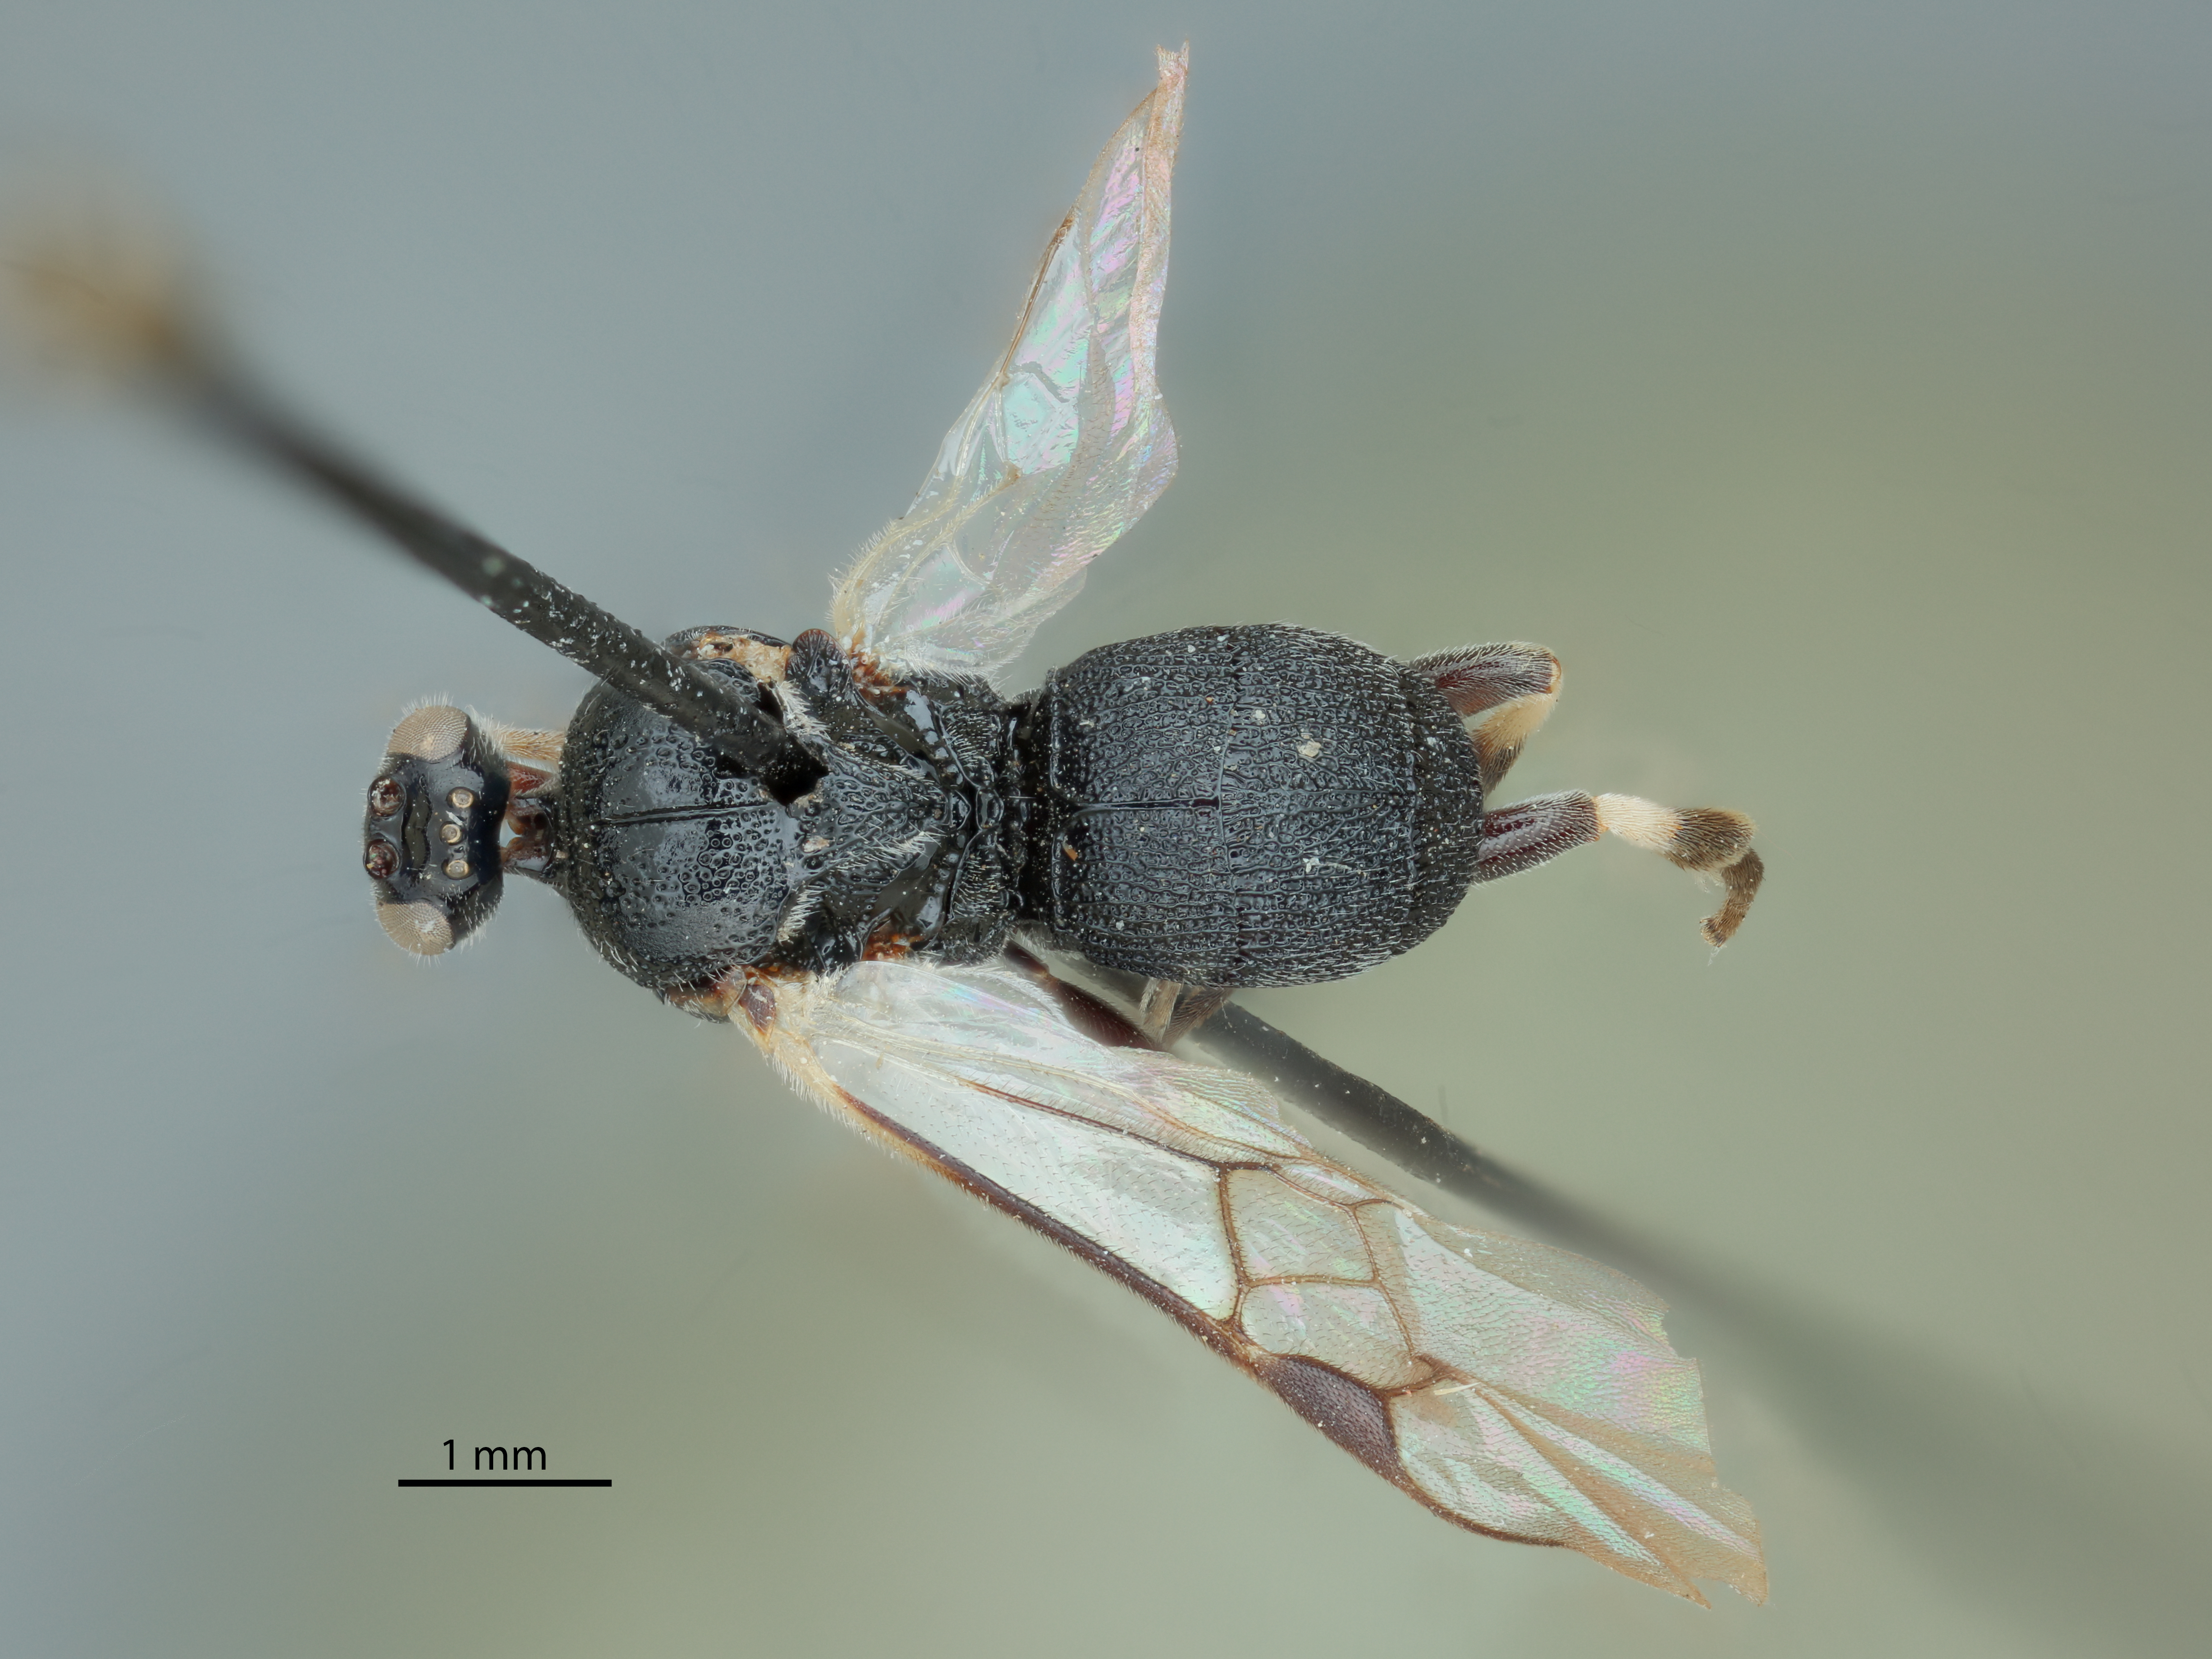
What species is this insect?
Fornicia annulipes
